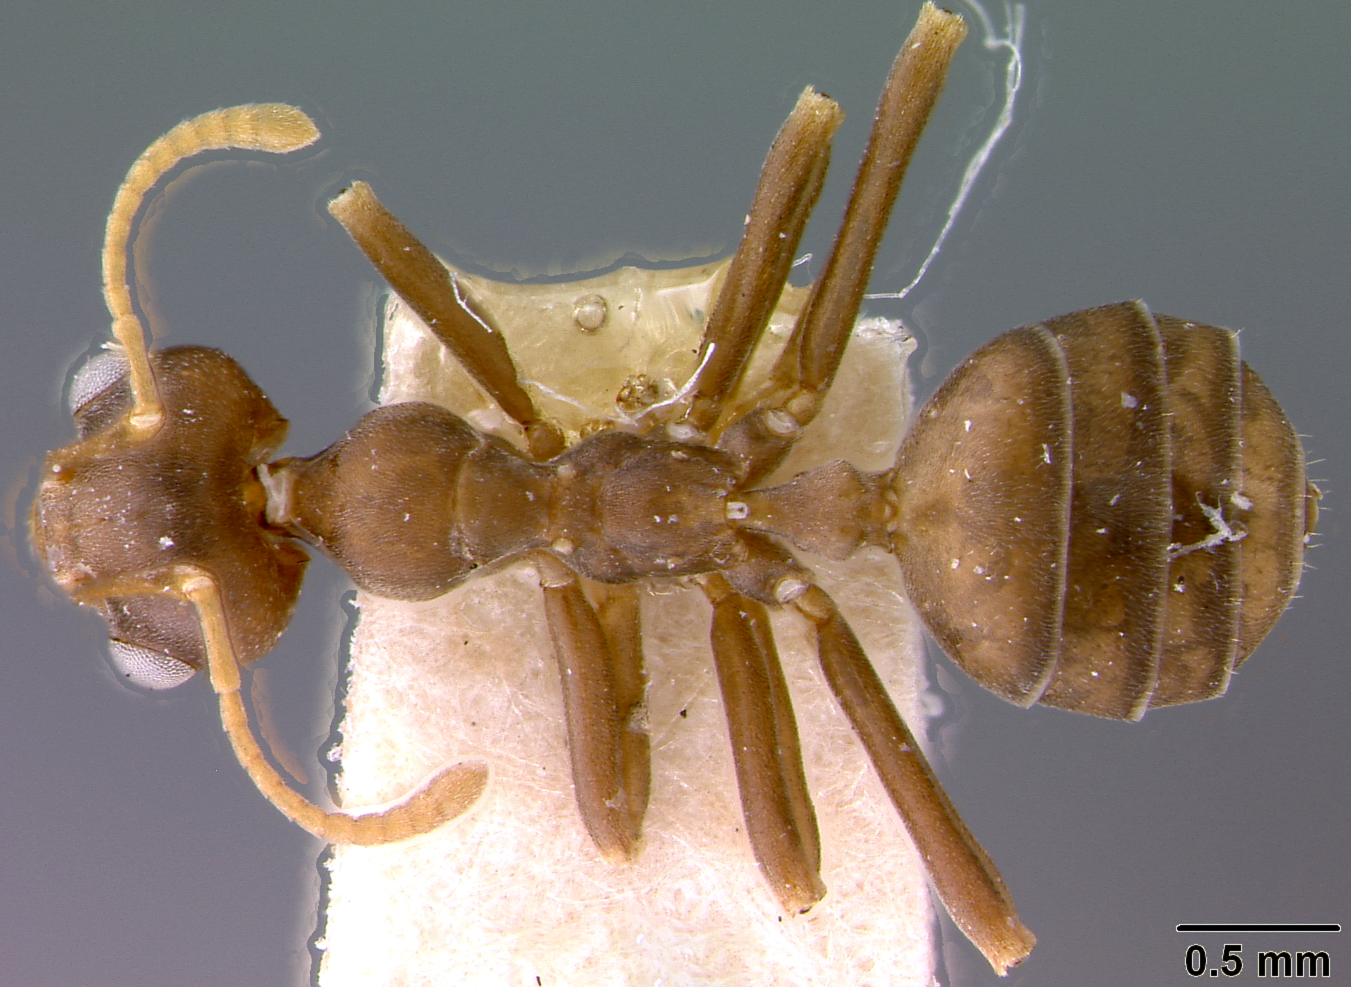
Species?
Oecophylla longinoda
